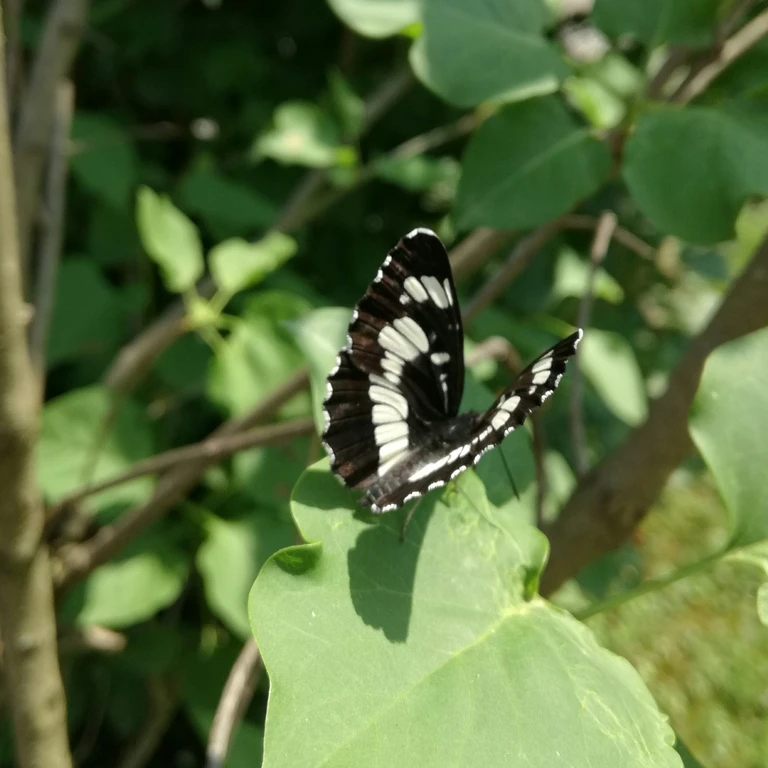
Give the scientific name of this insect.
Neptis rivularis
